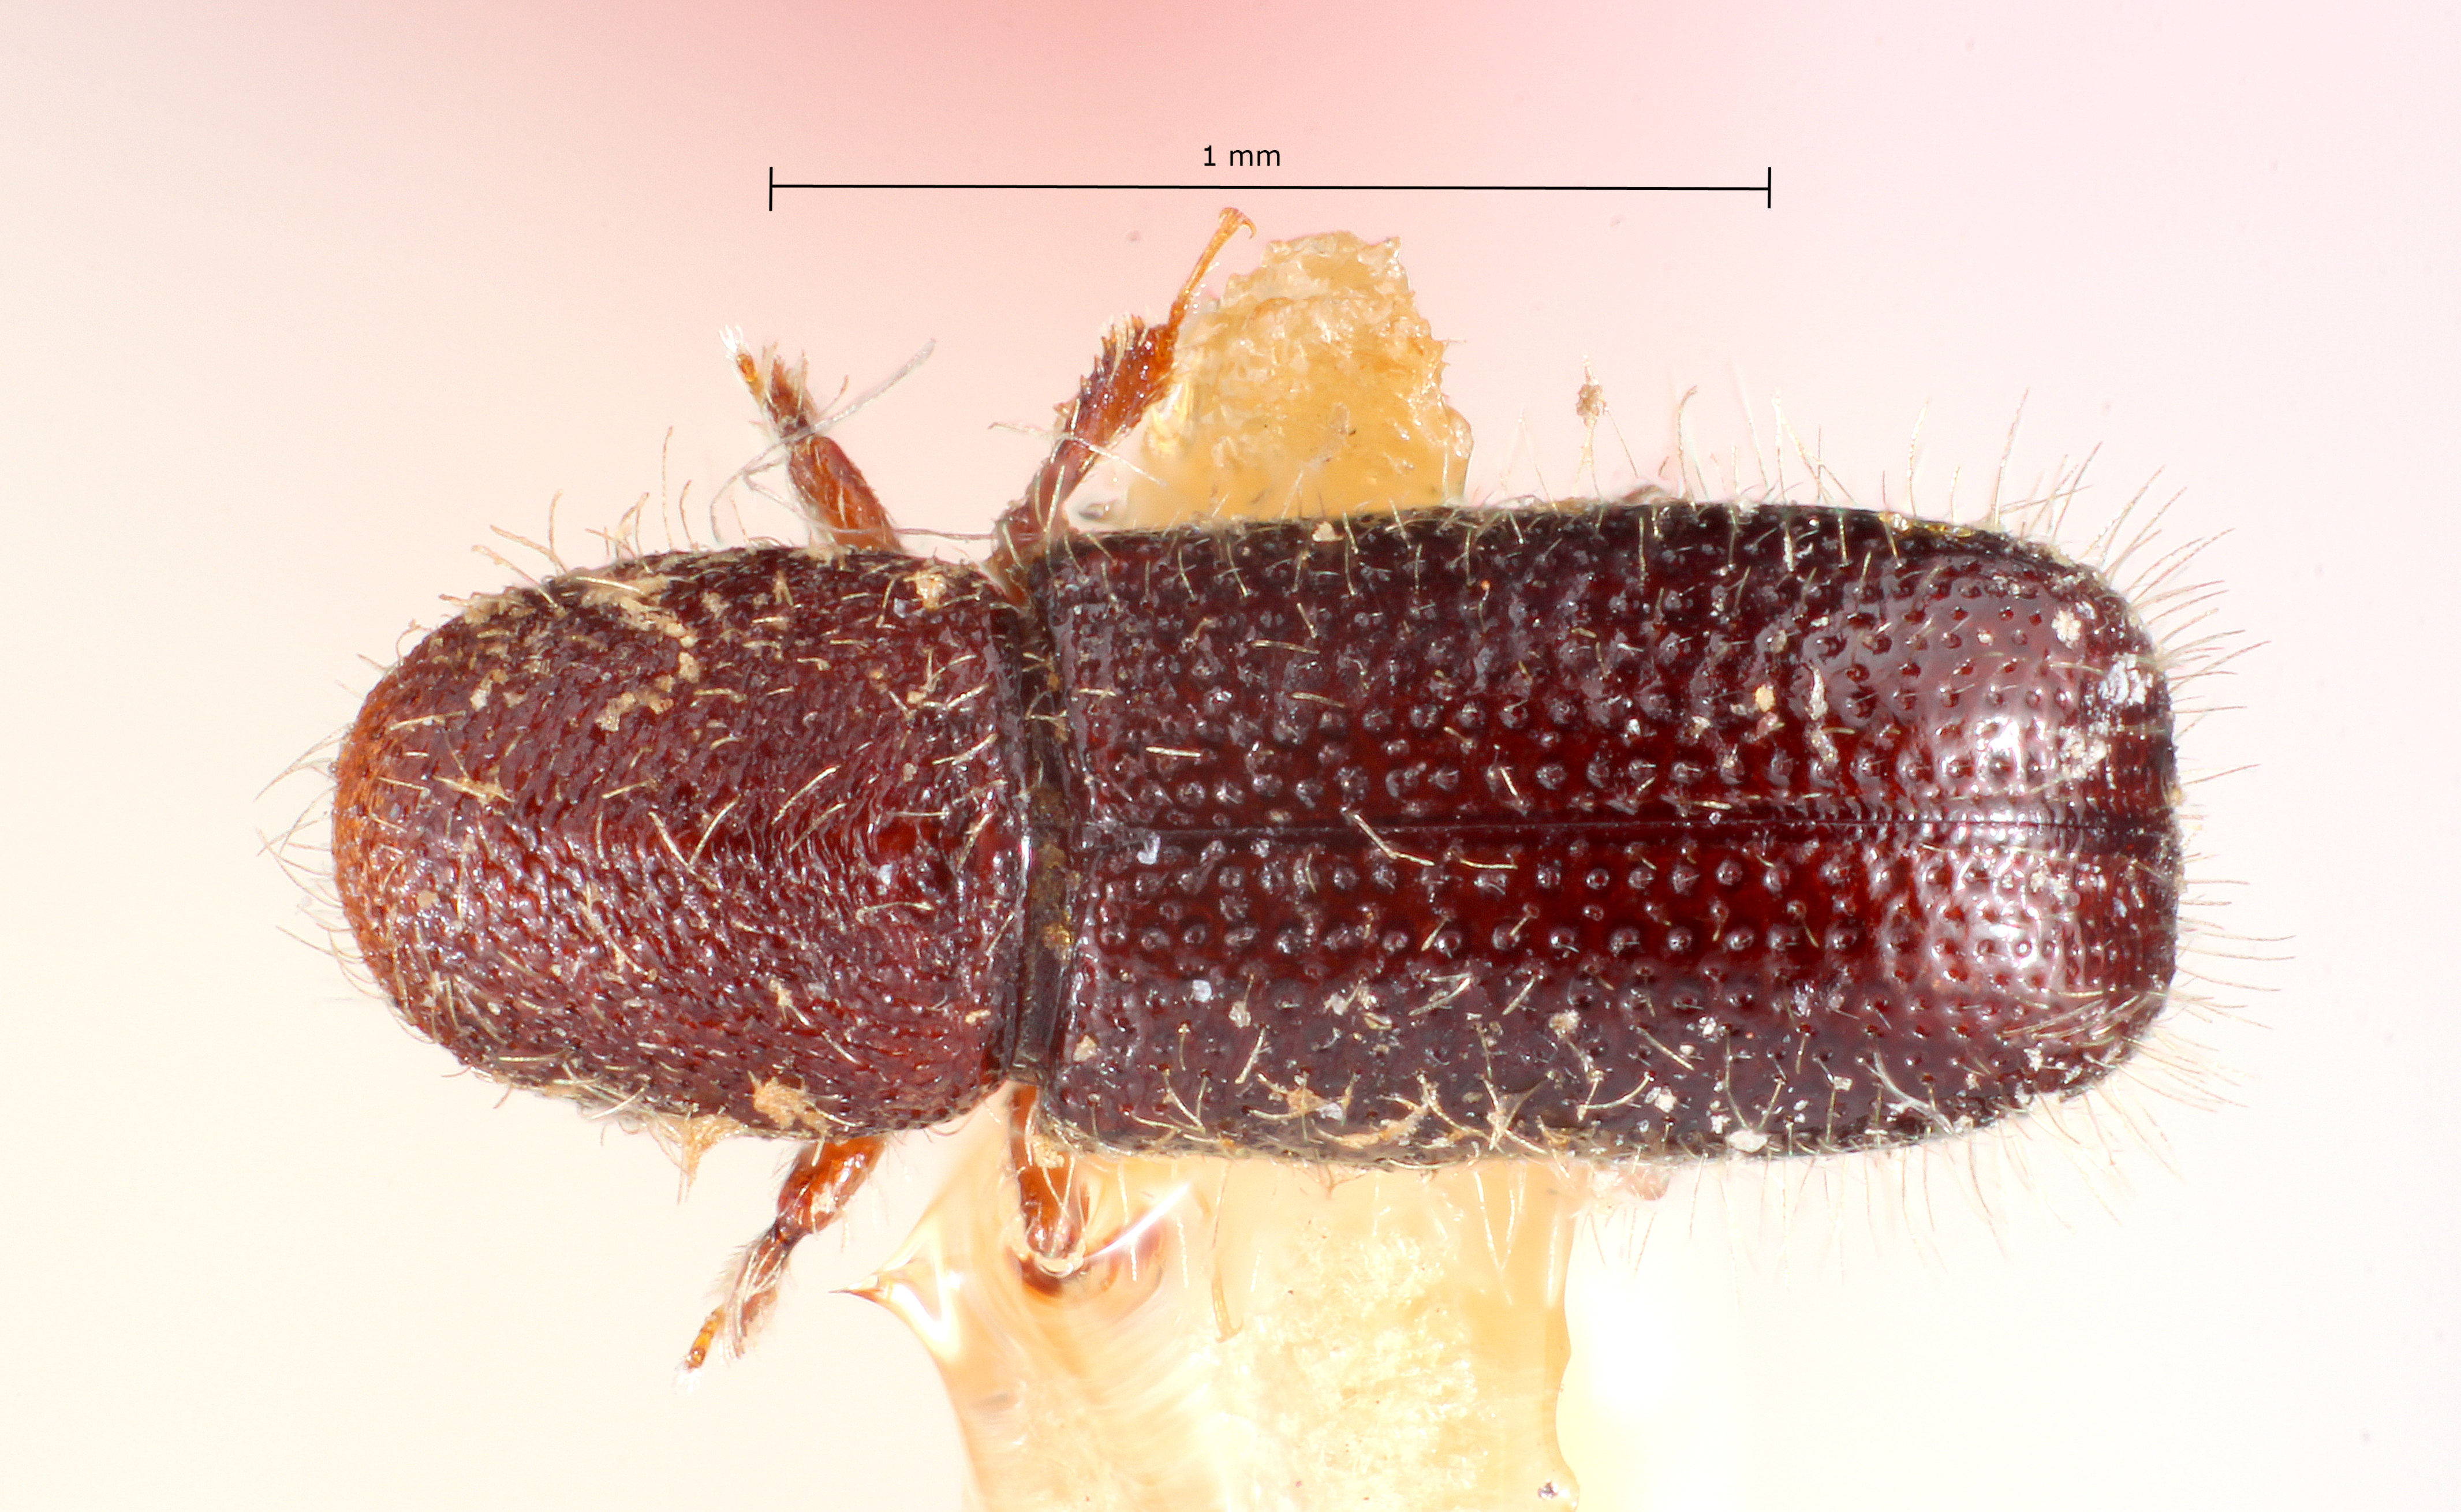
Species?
Xylocleptes punctatus
